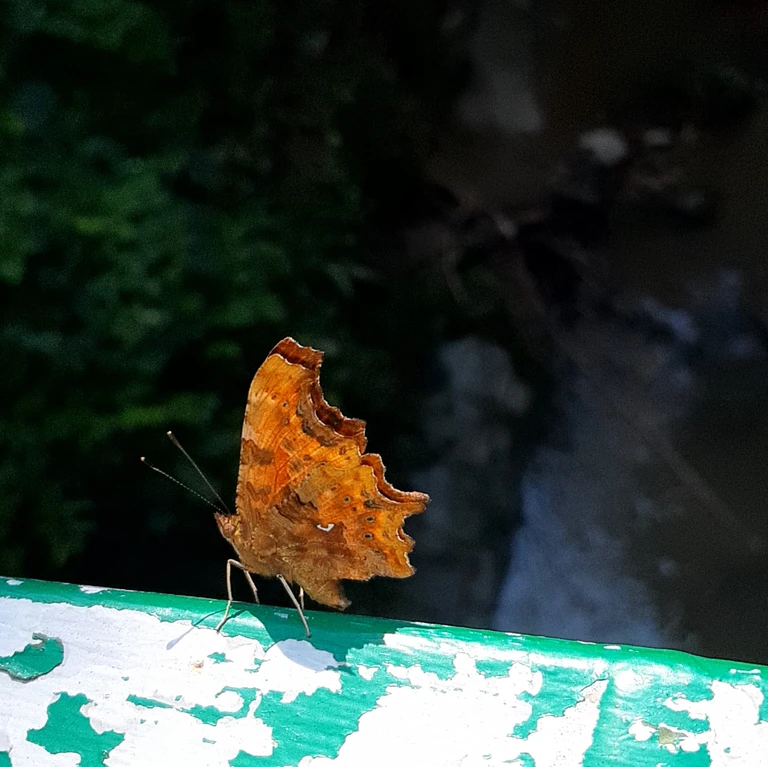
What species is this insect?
Polygonia c-album
